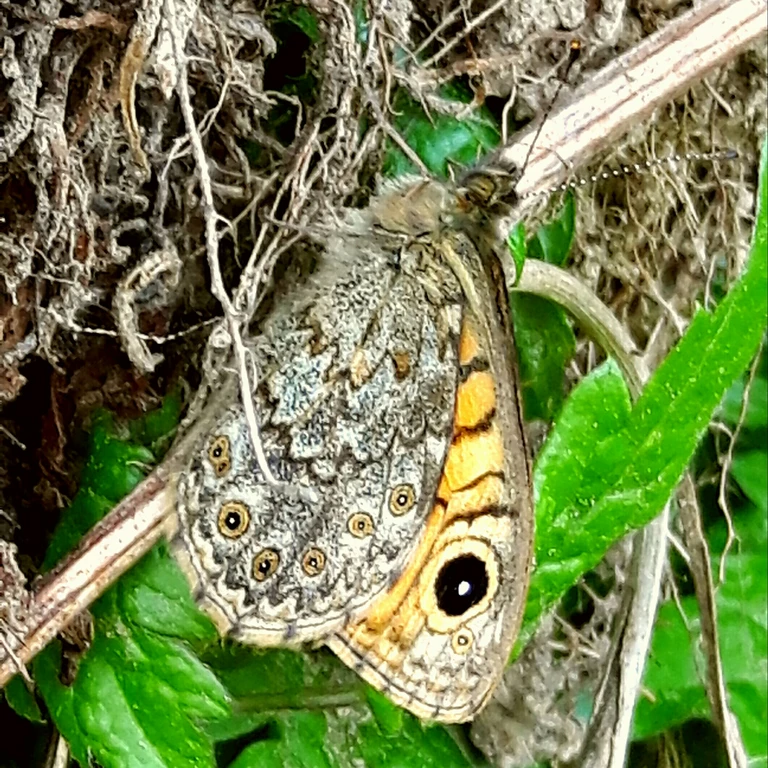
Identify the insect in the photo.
Lasiommata megera (also Pararge megera)
